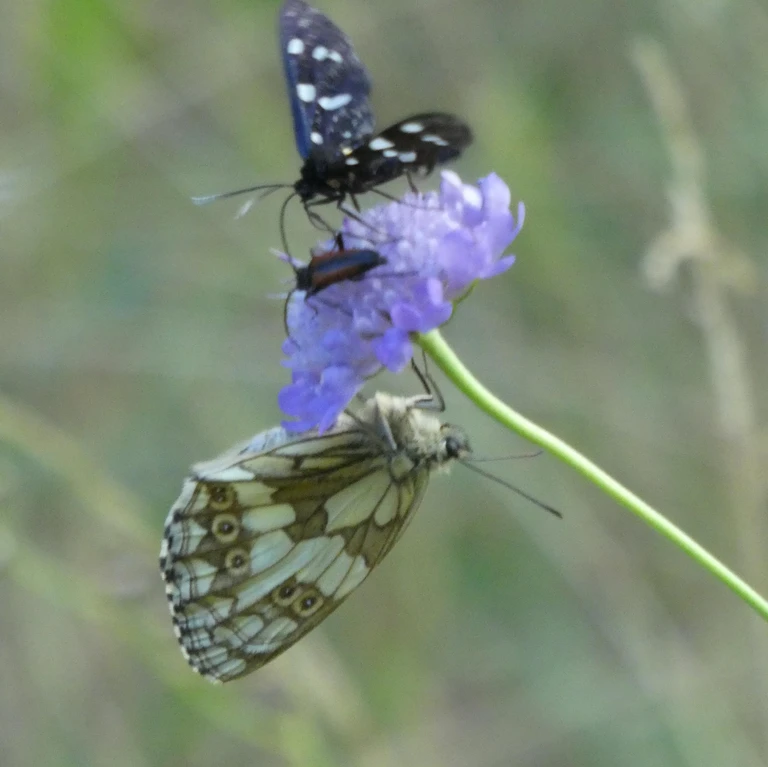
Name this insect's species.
Melanargia galathea
